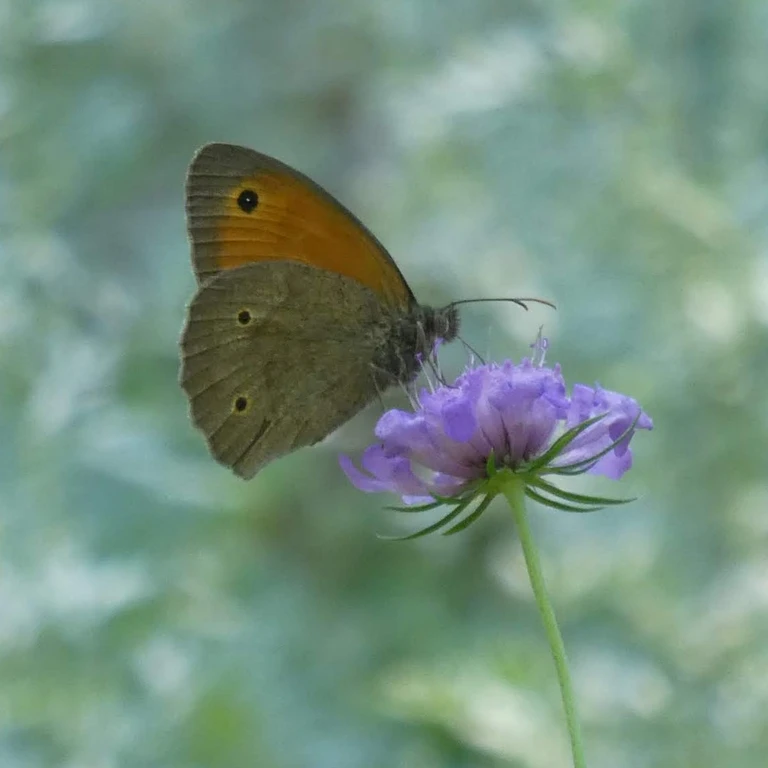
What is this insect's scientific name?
Maniola jurtina
